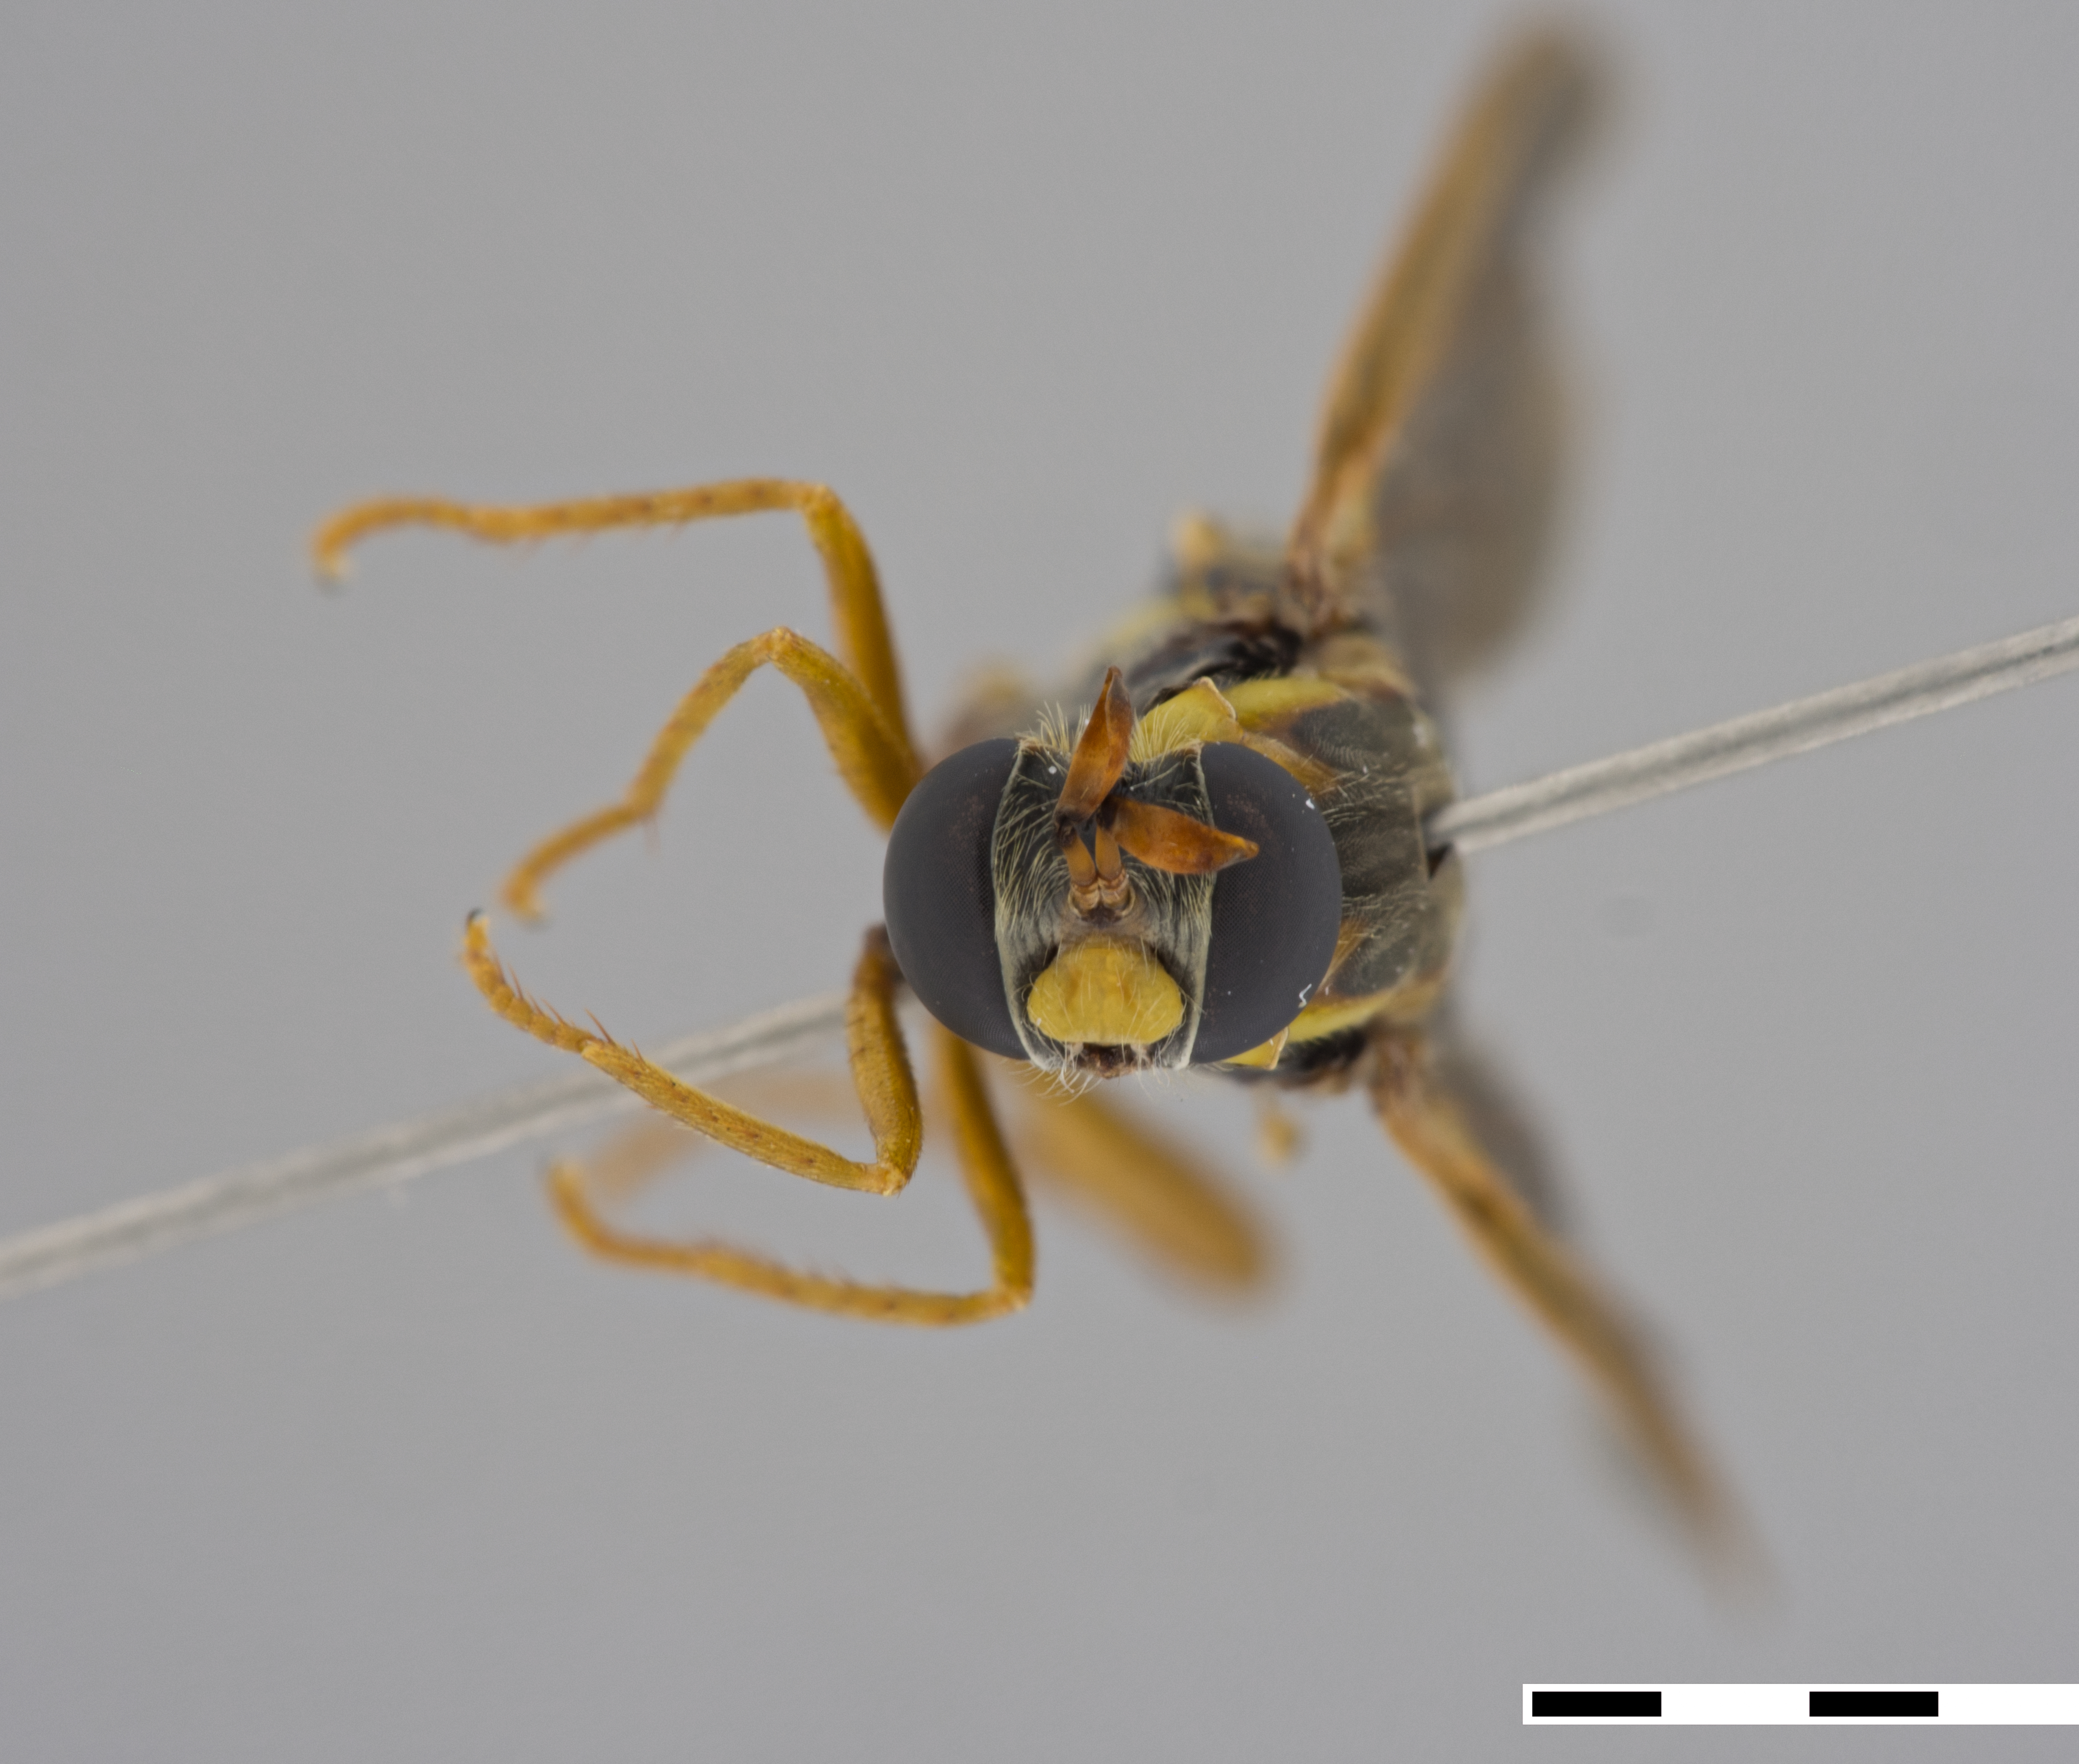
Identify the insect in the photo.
Ectyphus pinguis
